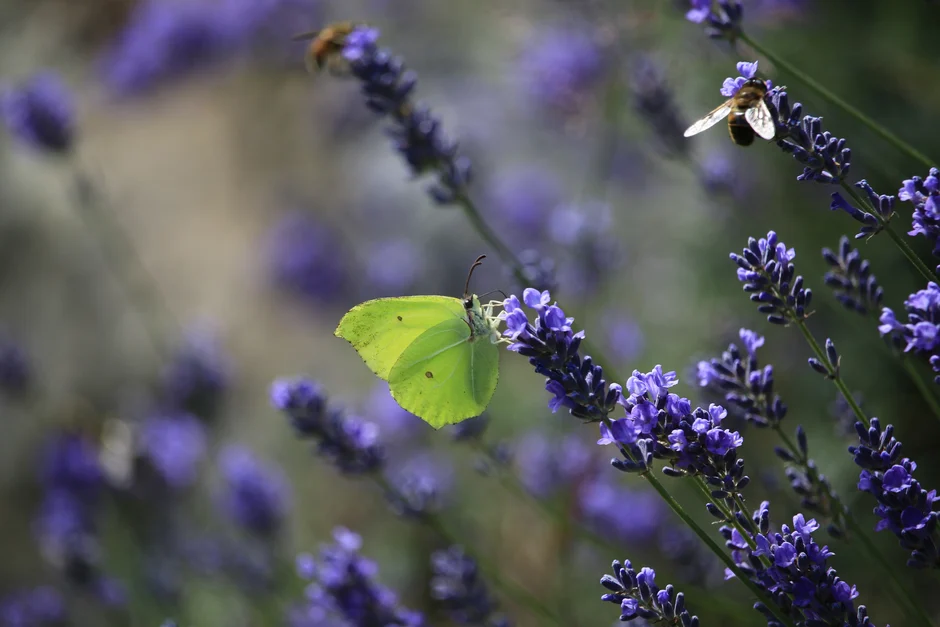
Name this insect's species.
Gonepteryx rhamni
